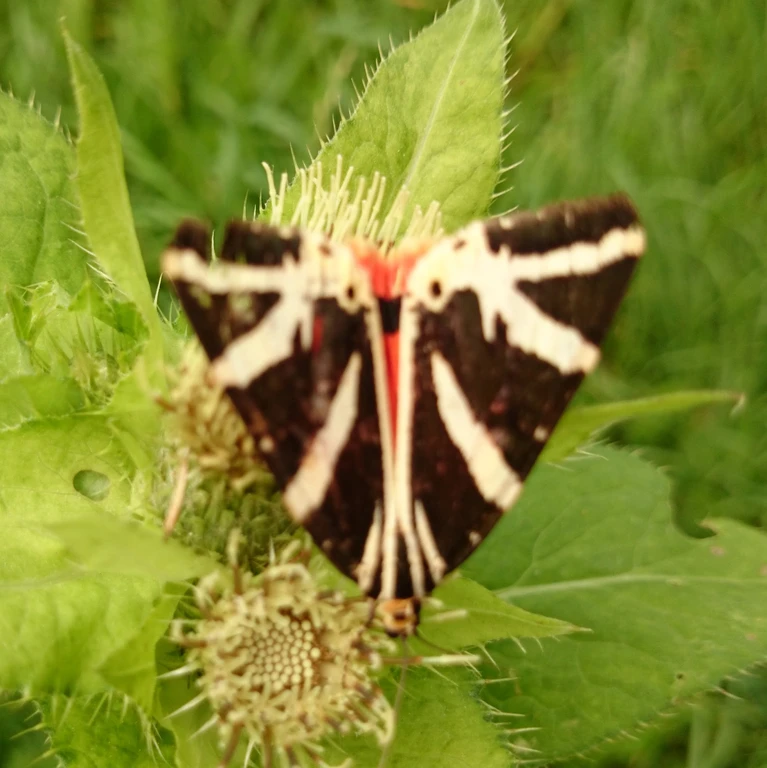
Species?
Euplagia quadripunctaria
